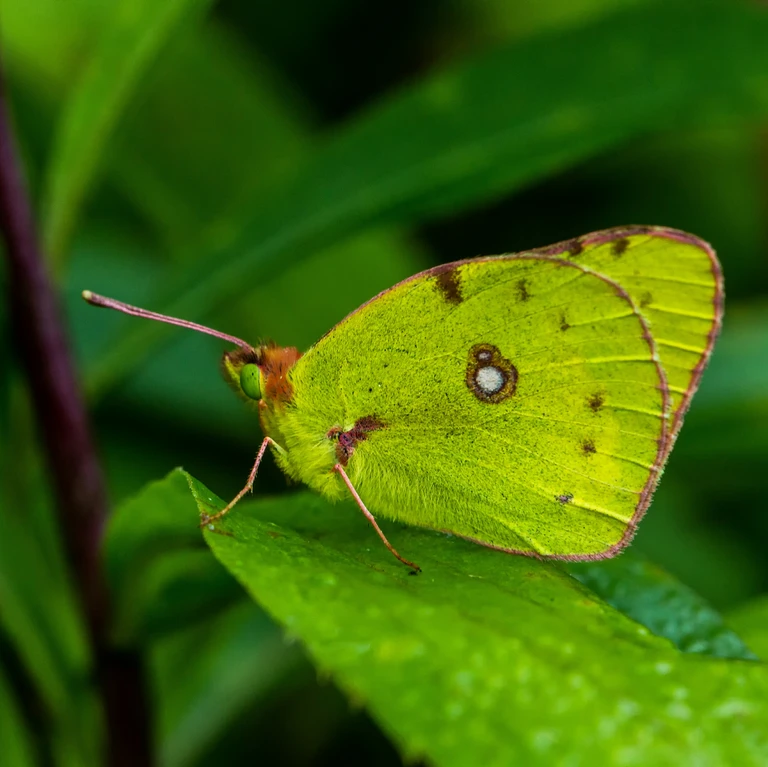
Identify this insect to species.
Colias croceus
